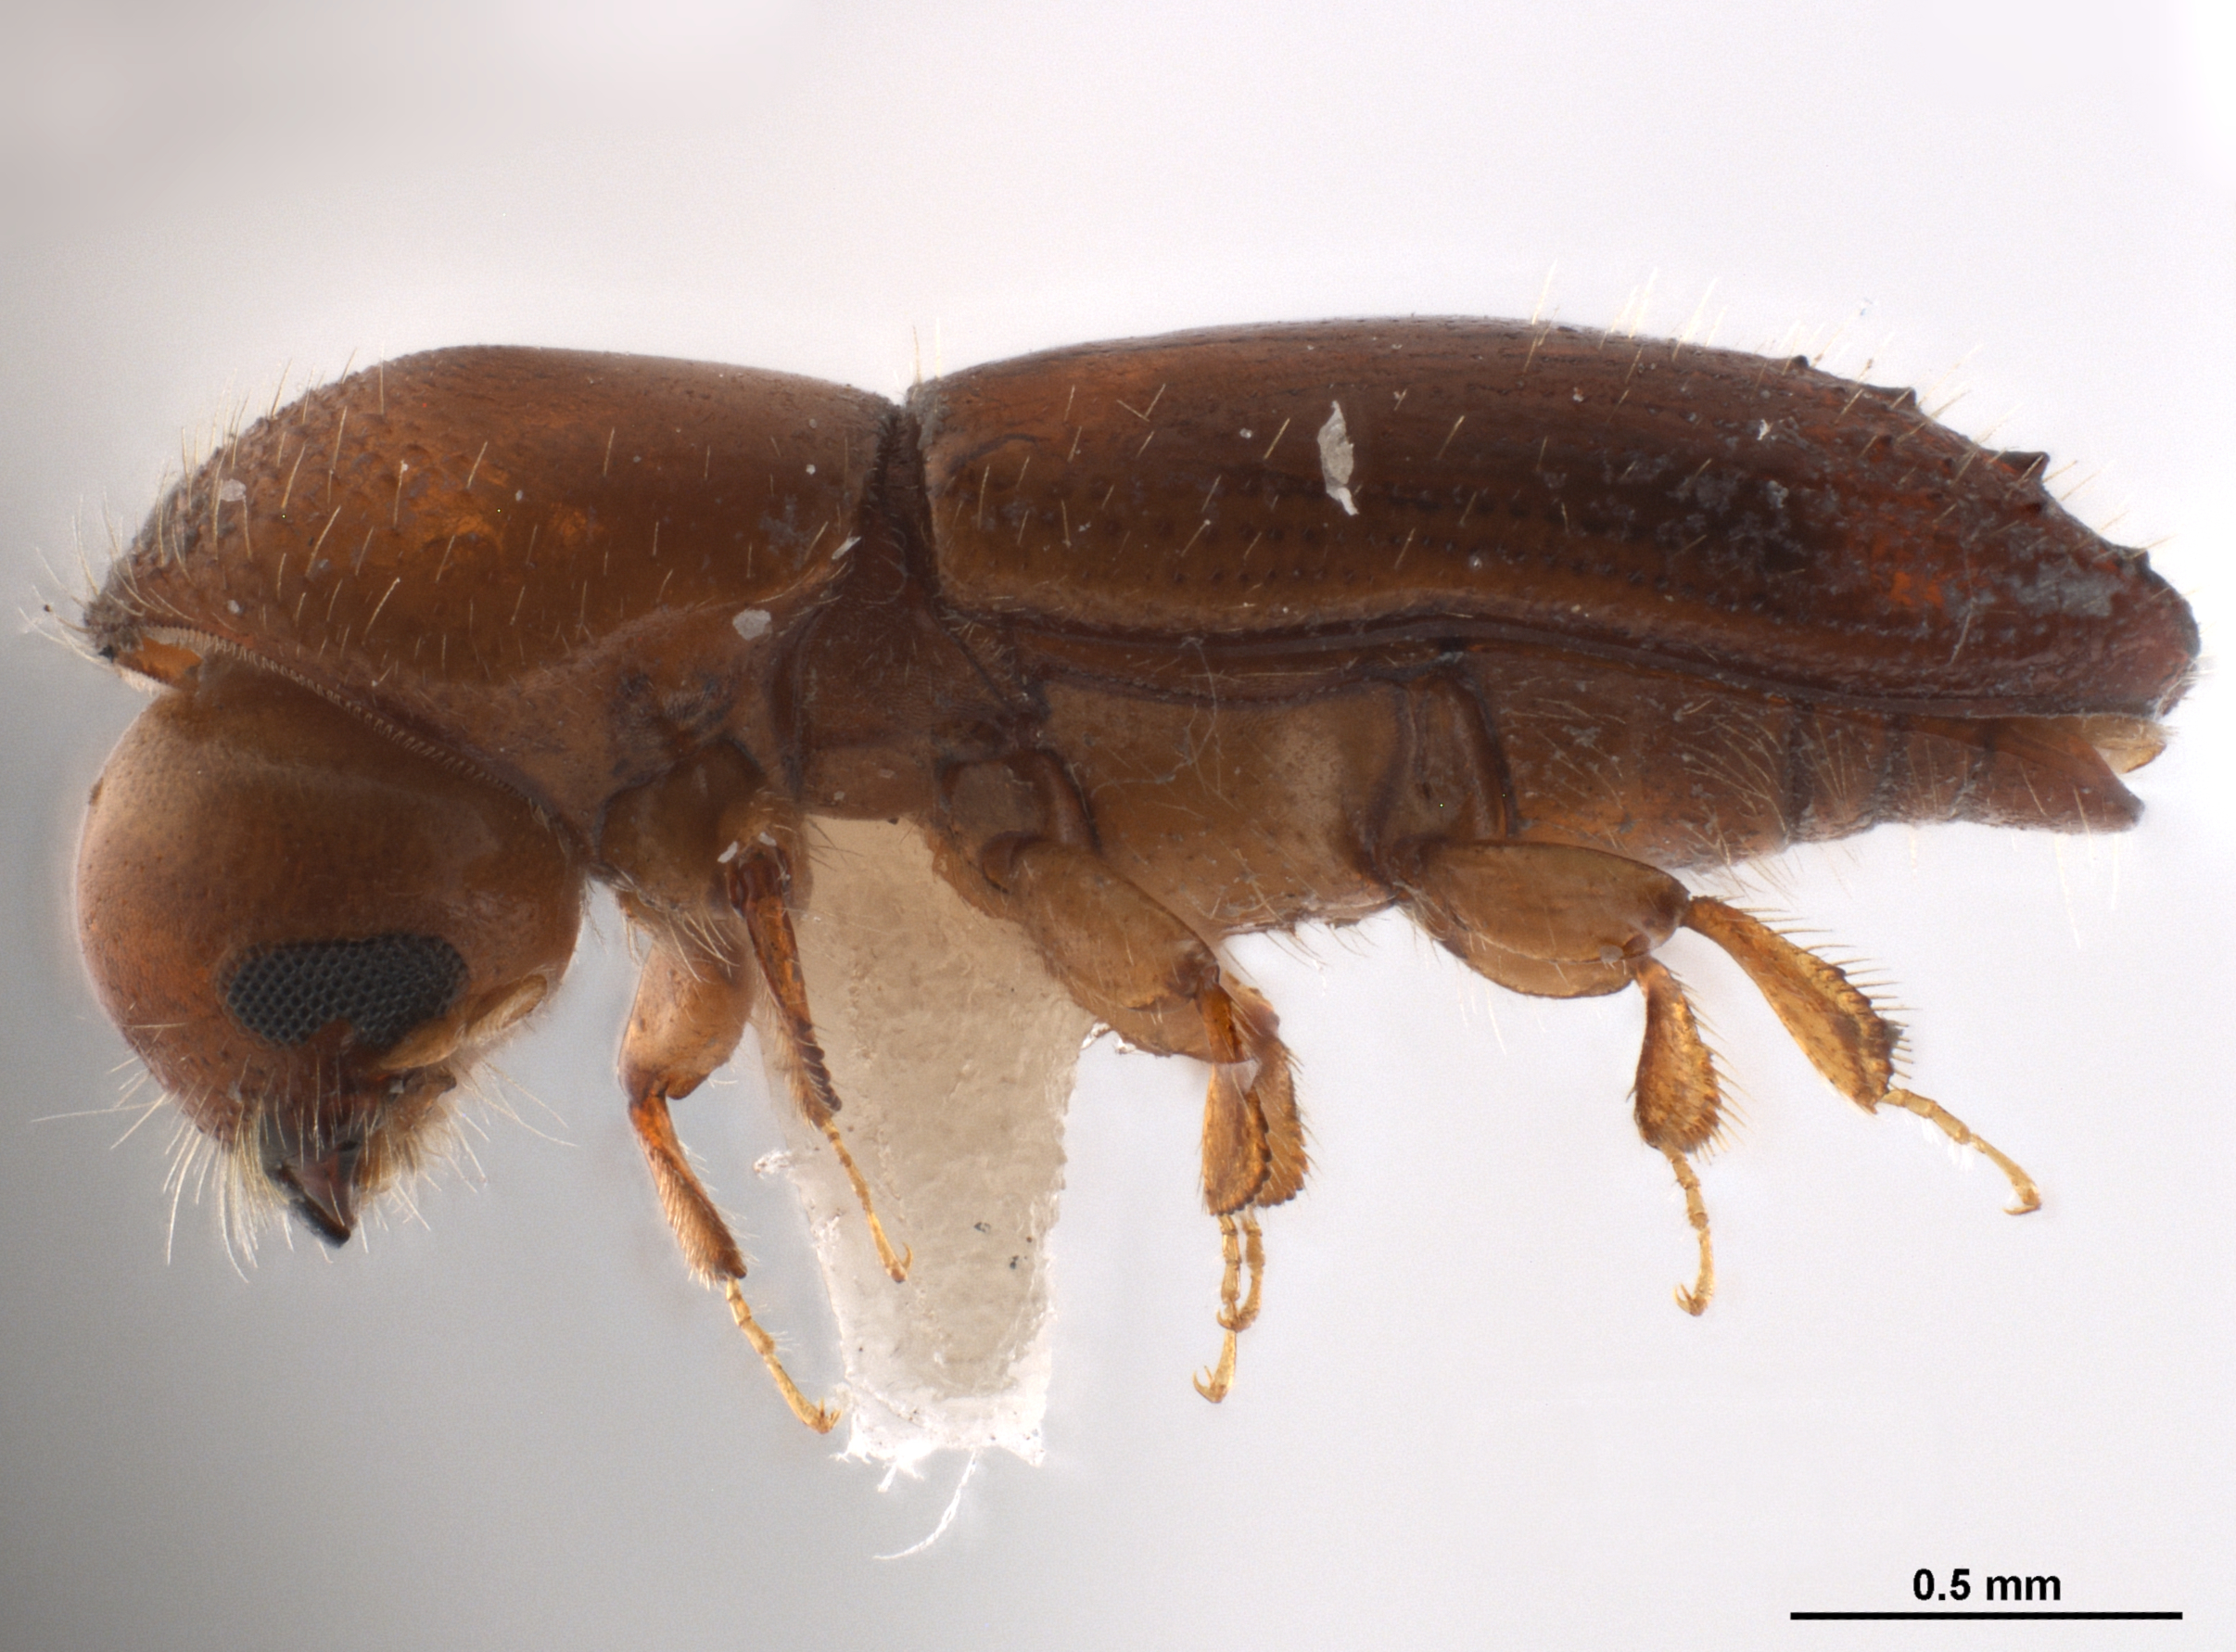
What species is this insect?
Coptoborus vespatorius
